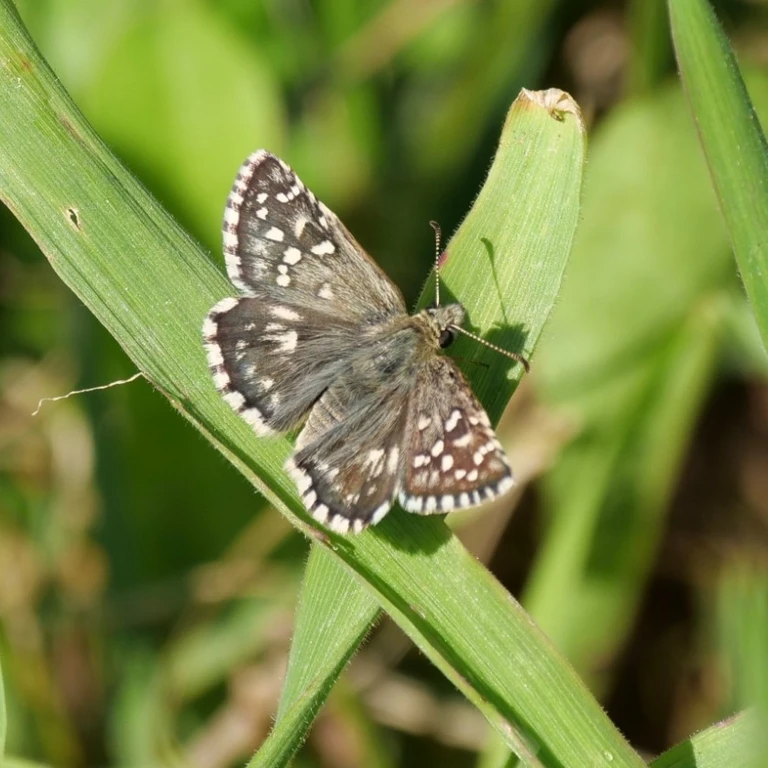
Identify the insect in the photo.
Pyrgus malvae
